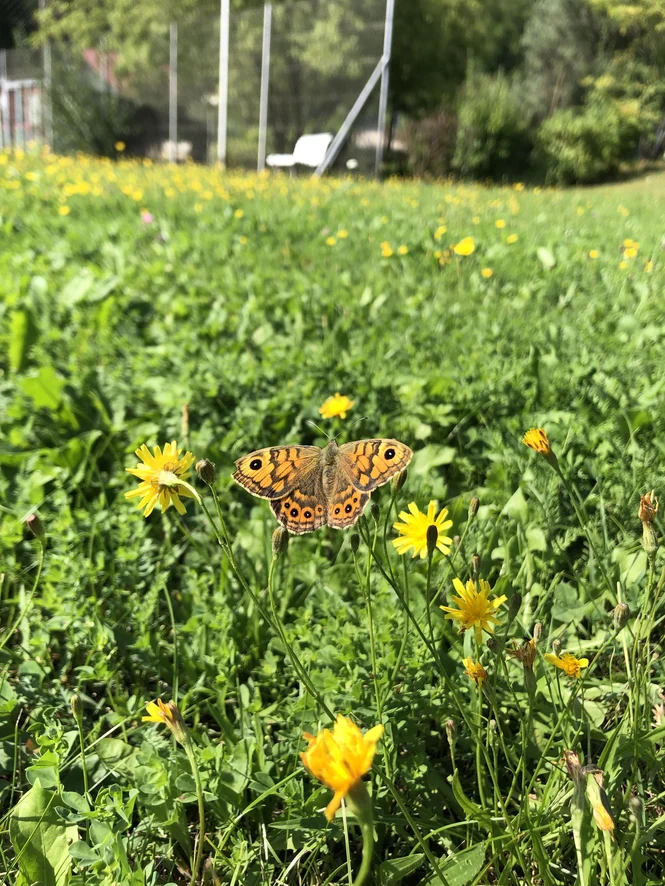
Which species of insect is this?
Lasiommata megera (also Pararge megera)
